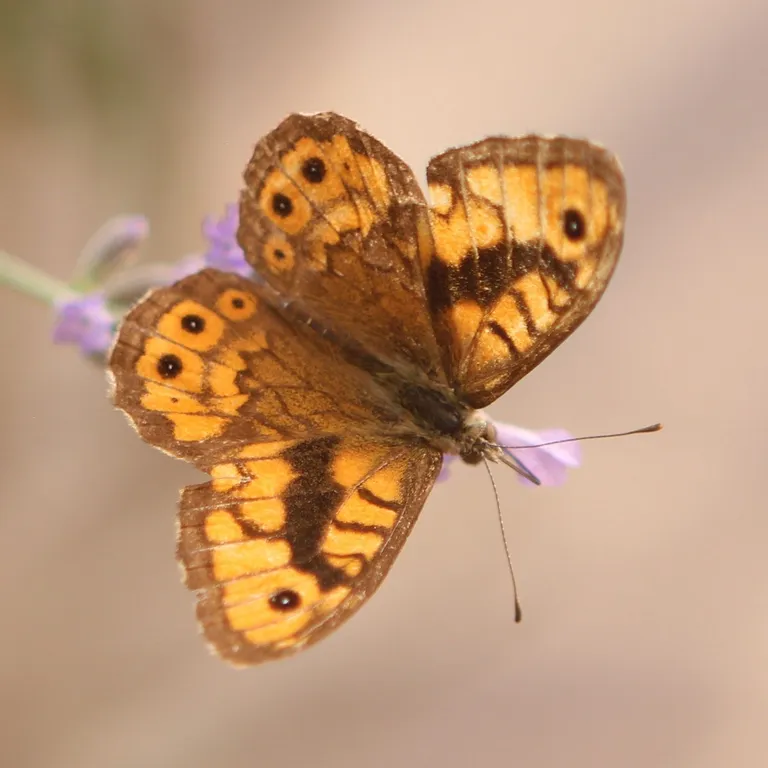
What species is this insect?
Lasiommata megera (also Pararge megera)
